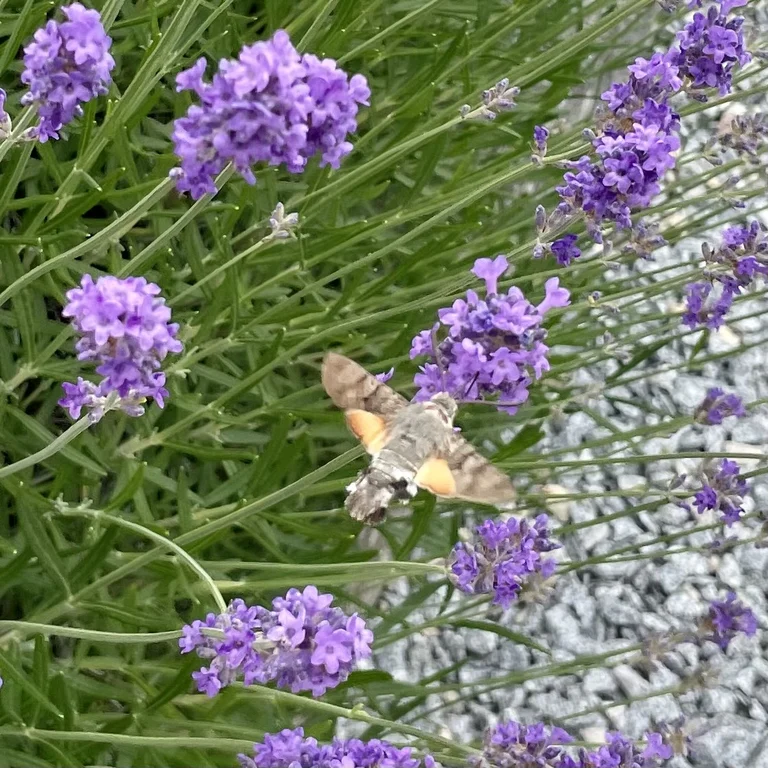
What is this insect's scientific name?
Macroglossum stellatarum
